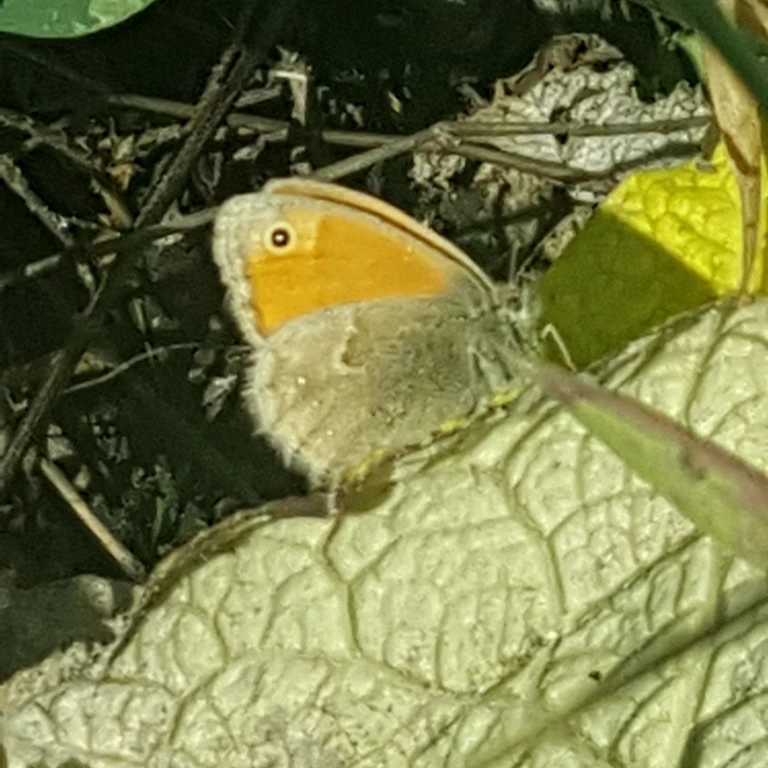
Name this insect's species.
Coenonympha pamphilus
